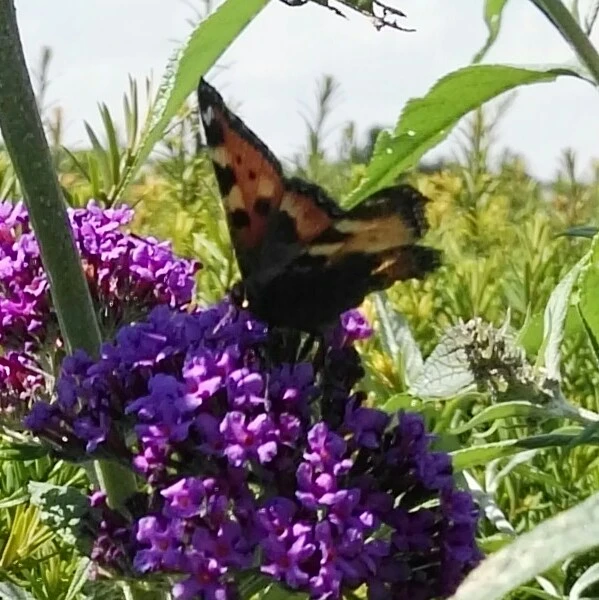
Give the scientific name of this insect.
Aglais urticae
